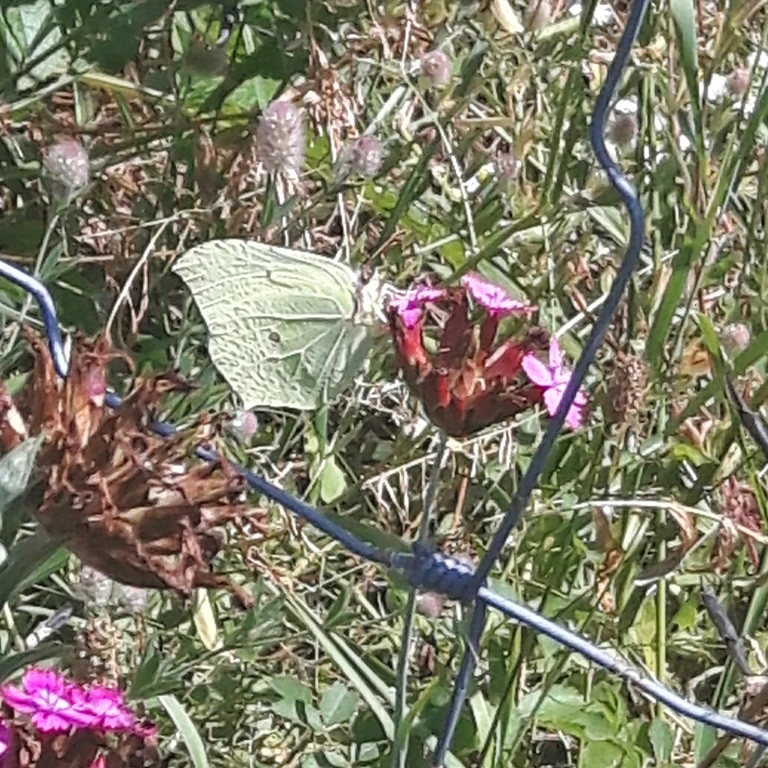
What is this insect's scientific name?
Gonepteryx rhamni
